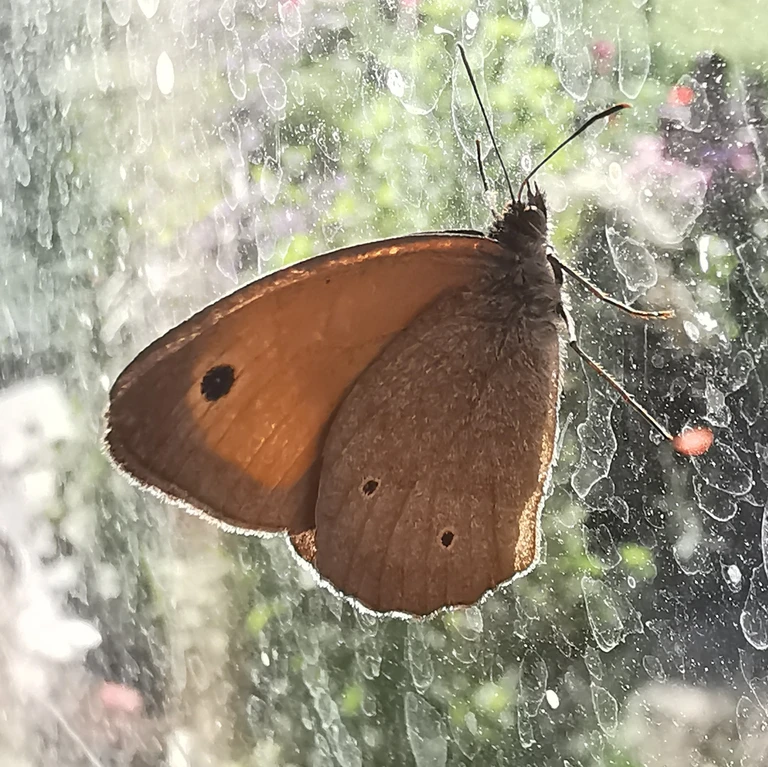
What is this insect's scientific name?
Maniola jurtina
